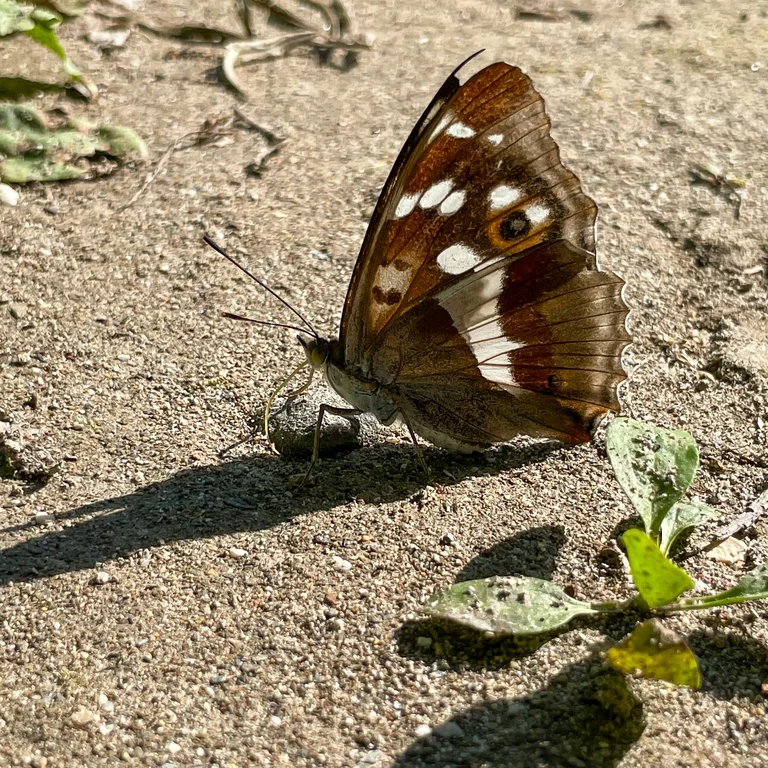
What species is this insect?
Apatura iris
